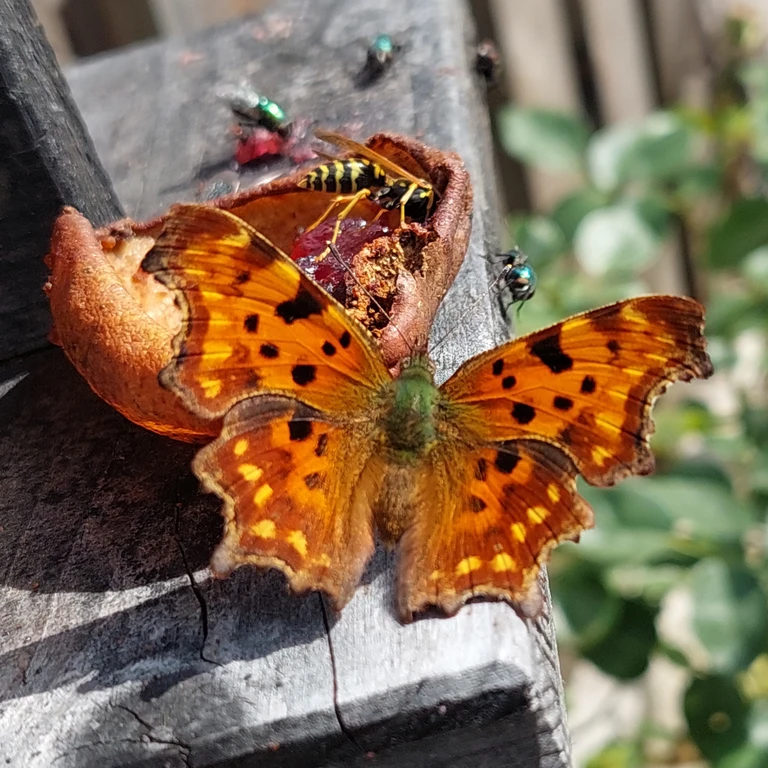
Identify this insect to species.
Polygonia c-album
